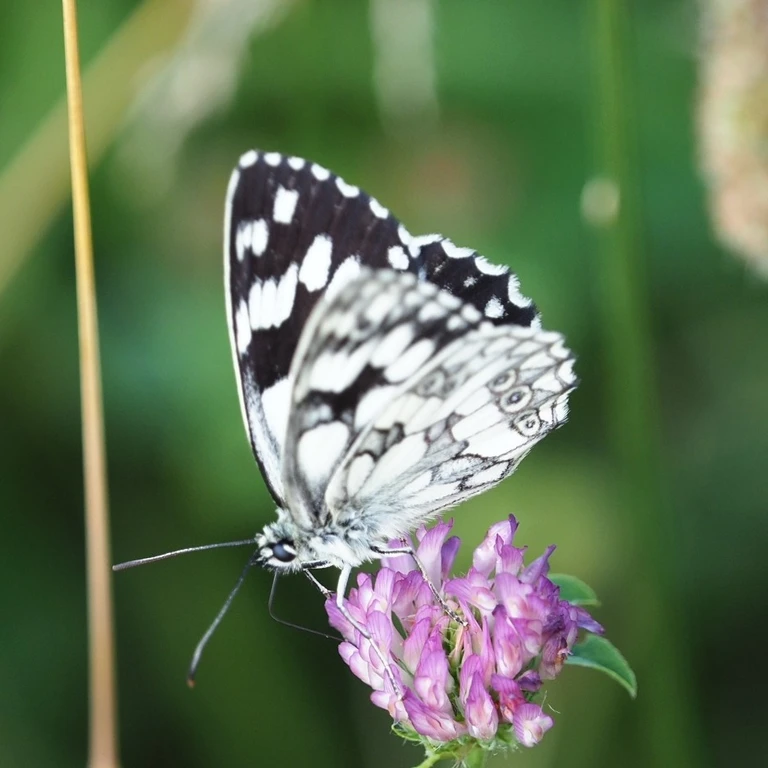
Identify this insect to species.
Melanargia galathea
